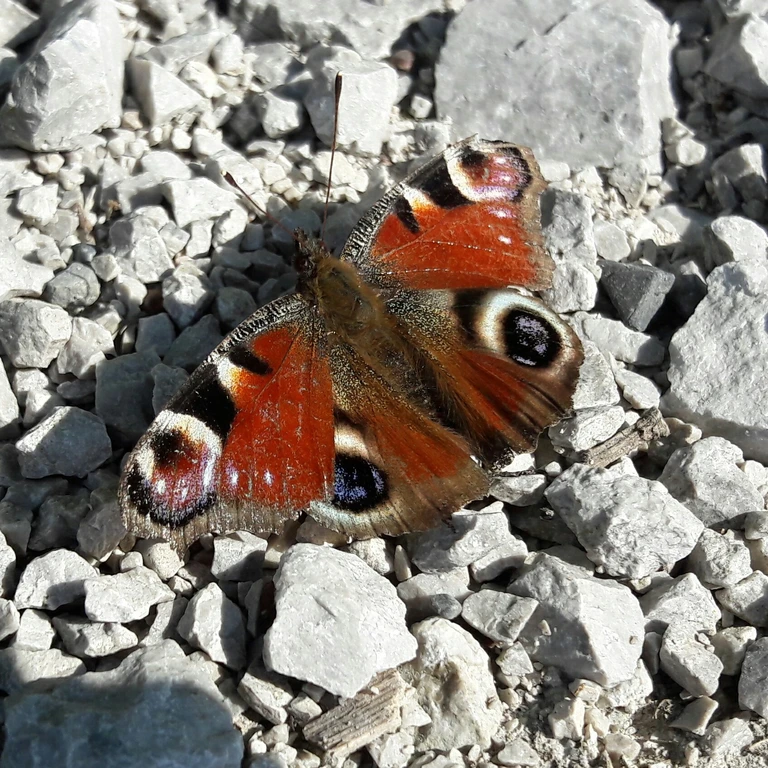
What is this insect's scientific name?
Aglais io
